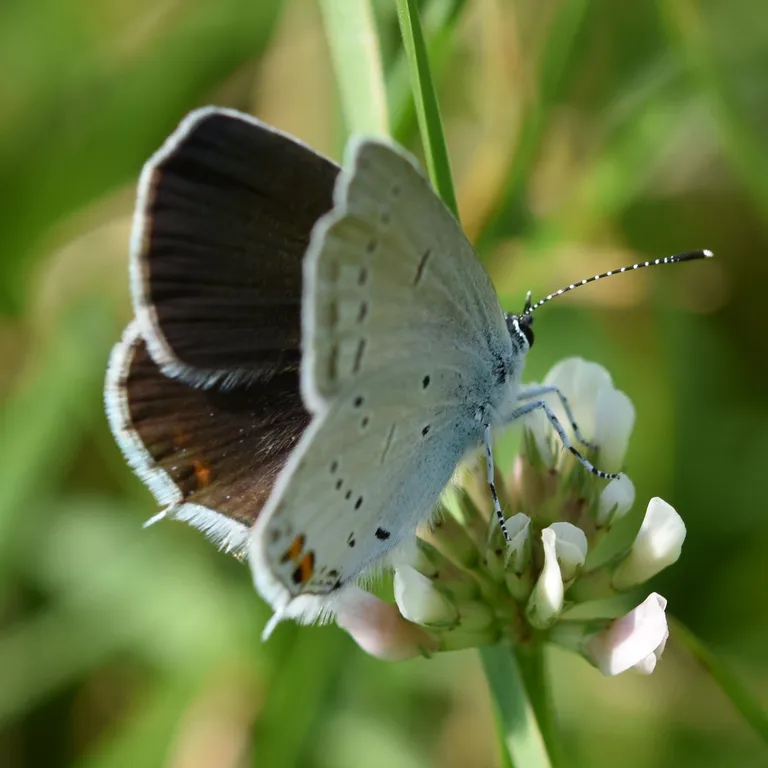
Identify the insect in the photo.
Cupido argiades (also Elkalyce argiades)
